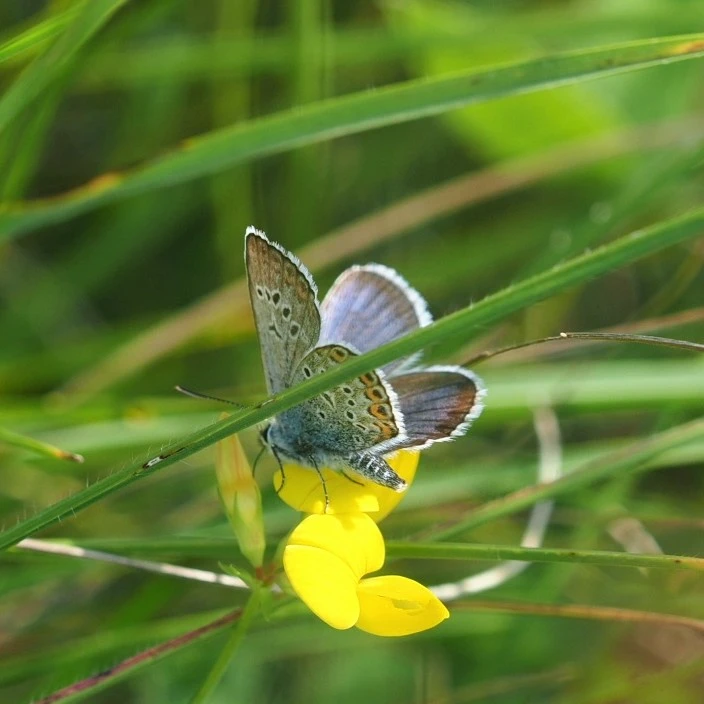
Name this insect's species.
Plebejus argus
